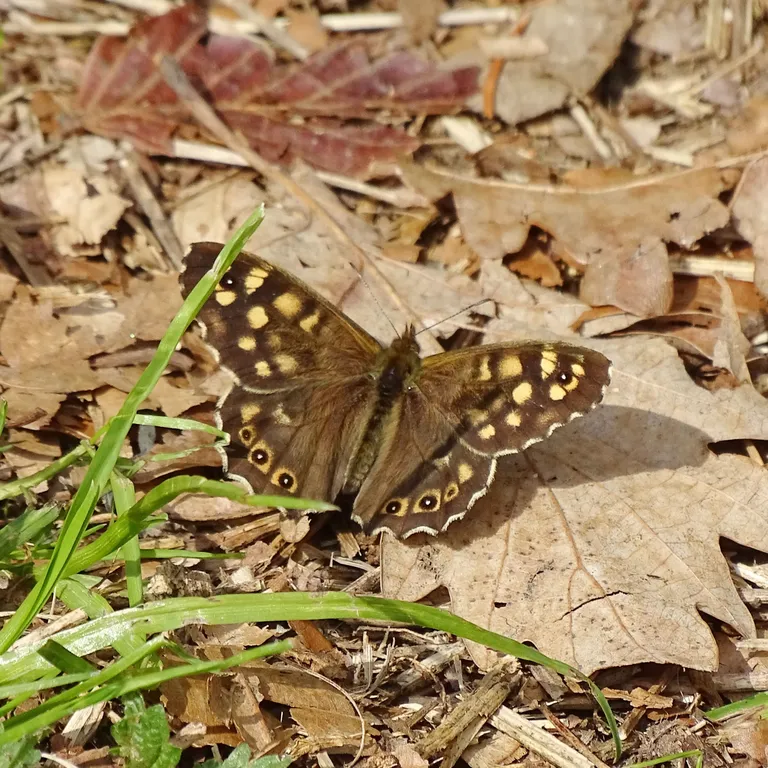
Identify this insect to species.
Pararge aegeria
